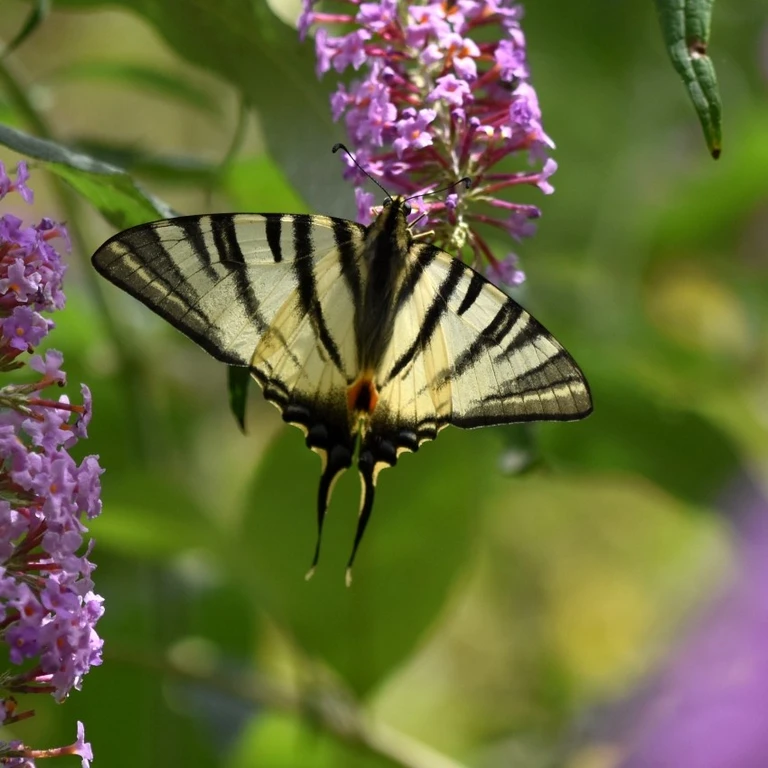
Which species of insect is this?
Iphiclides podalirius
